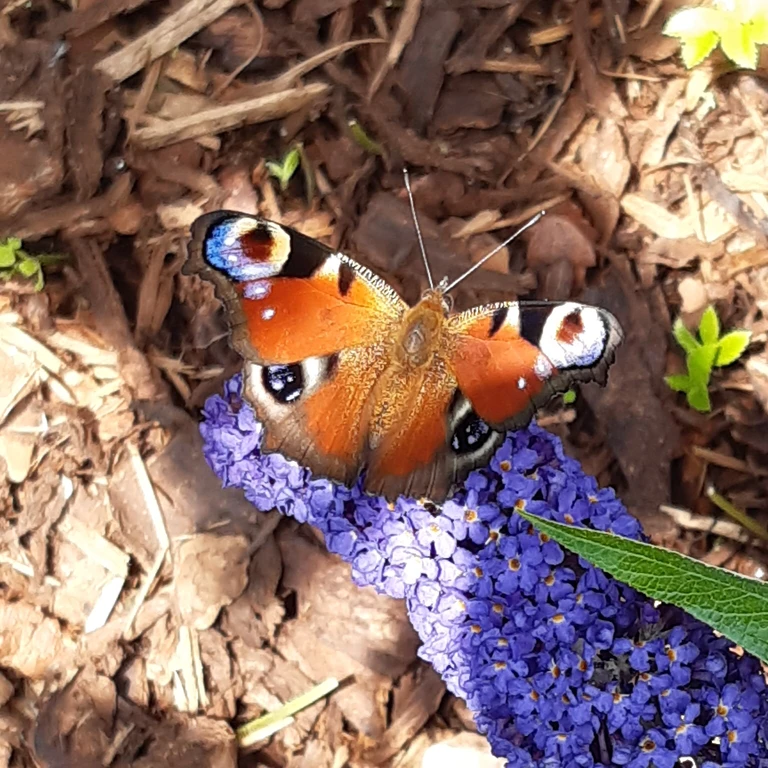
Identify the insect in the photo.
Aglais io
